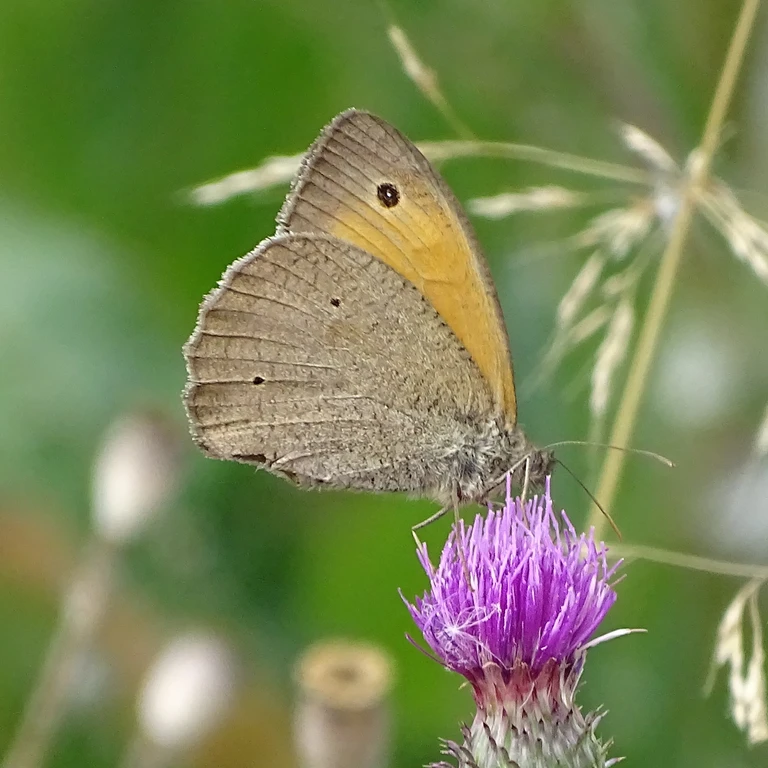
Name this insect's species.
Maniola jurtina
